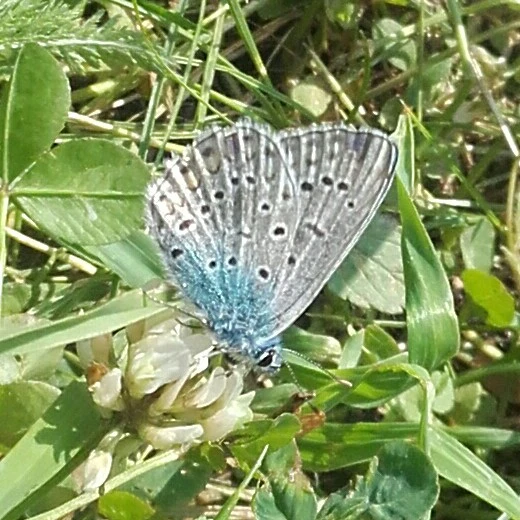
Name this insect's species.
Polyommatus icarus
